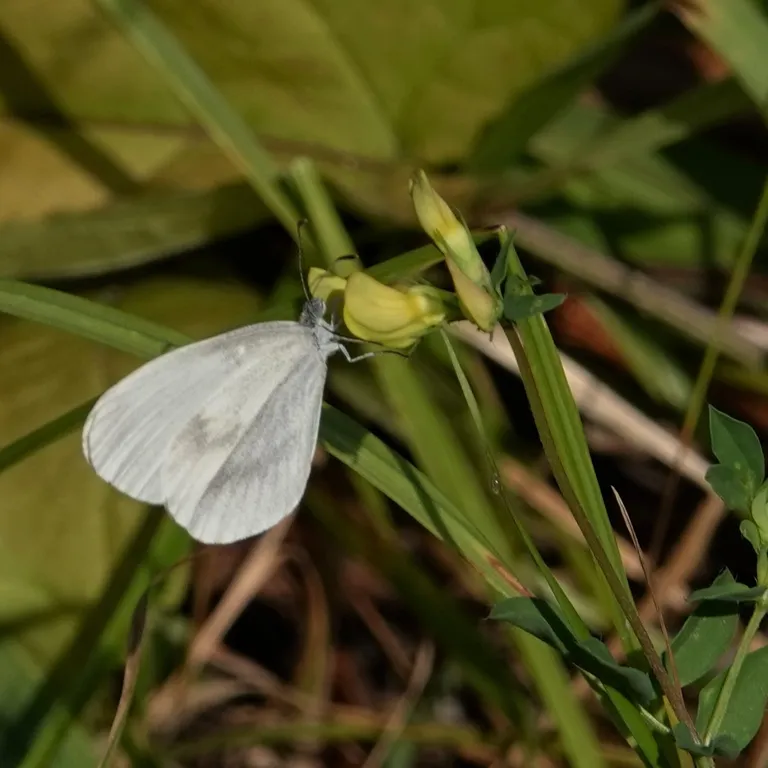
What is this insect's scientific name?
Leptidea sinapis/juvernica
